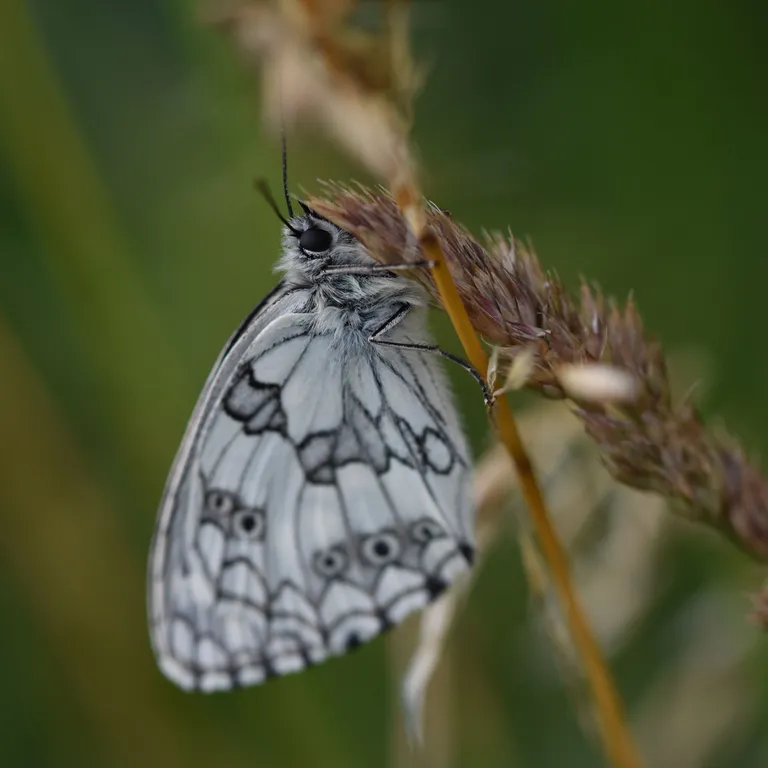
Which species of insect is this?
Melanargia galathea
